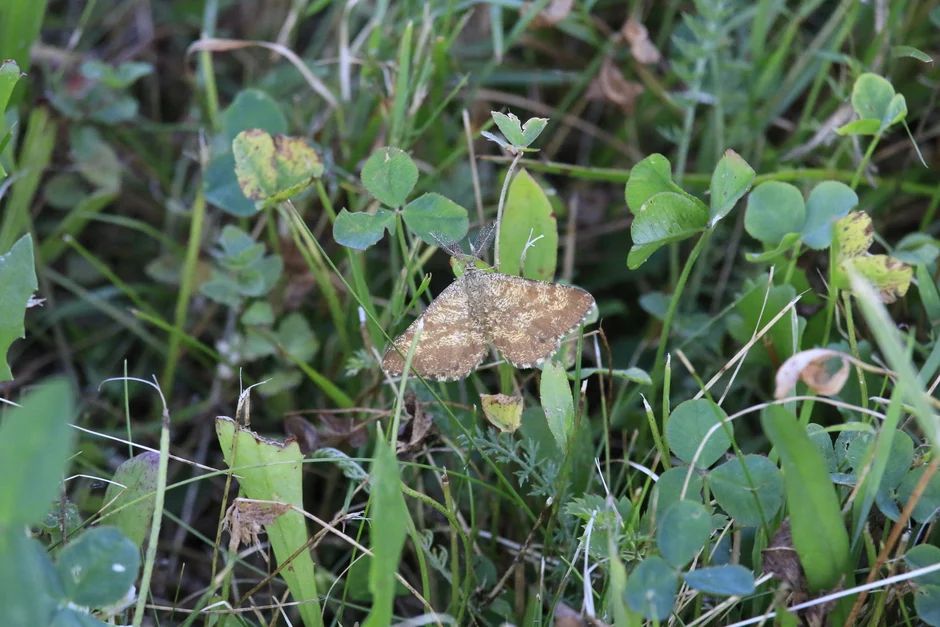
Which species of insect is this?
Ematurga atomaria
